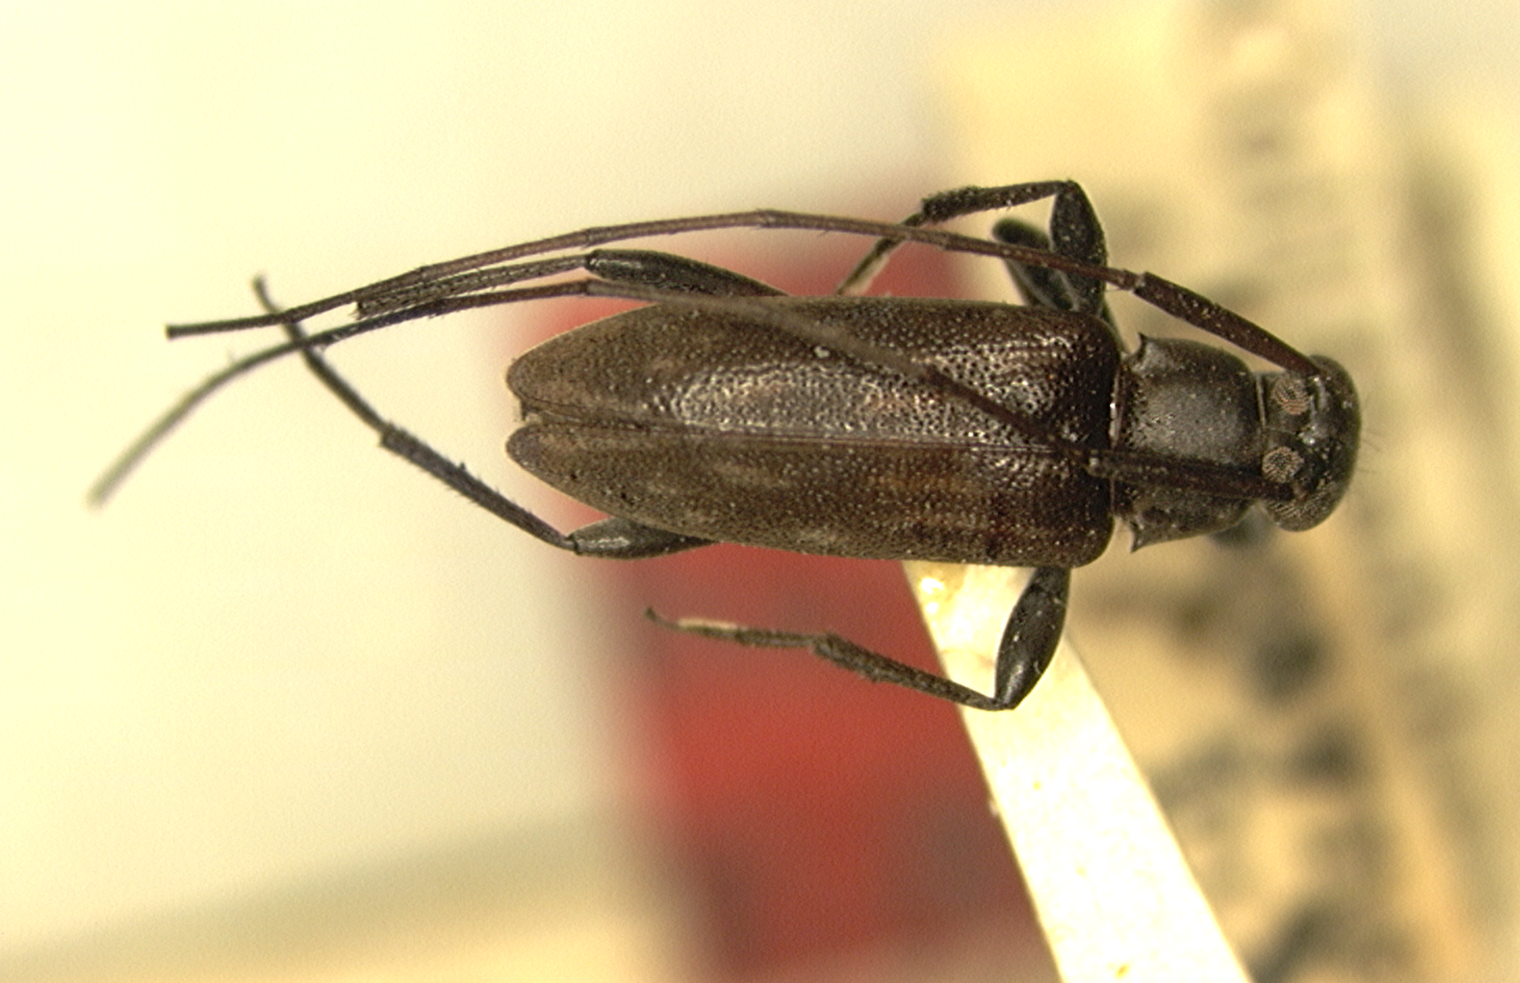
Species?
Lepturges megalops
